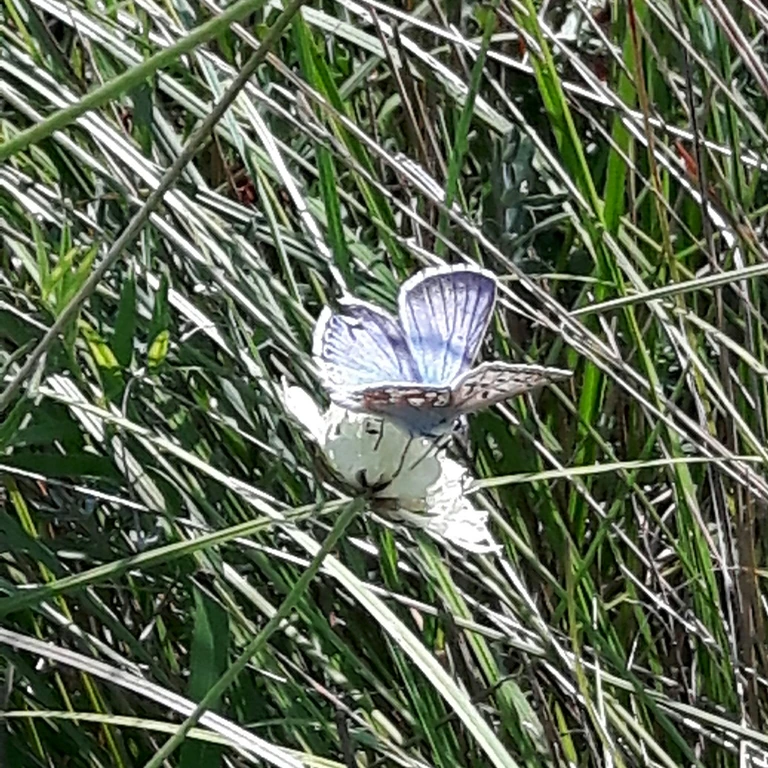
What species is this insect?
Lysandra coridon
